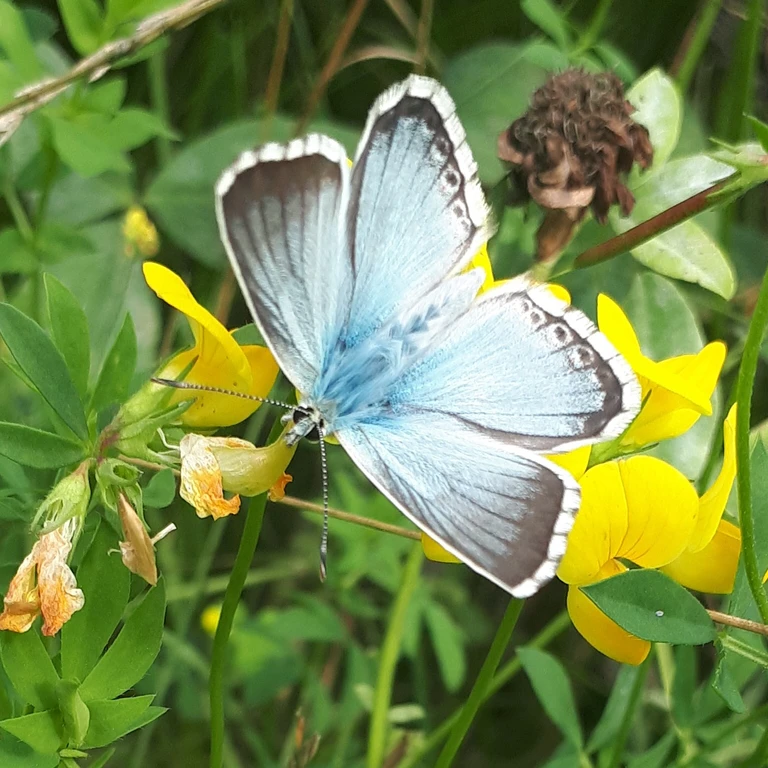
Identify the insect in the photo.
Lysandra coridon
